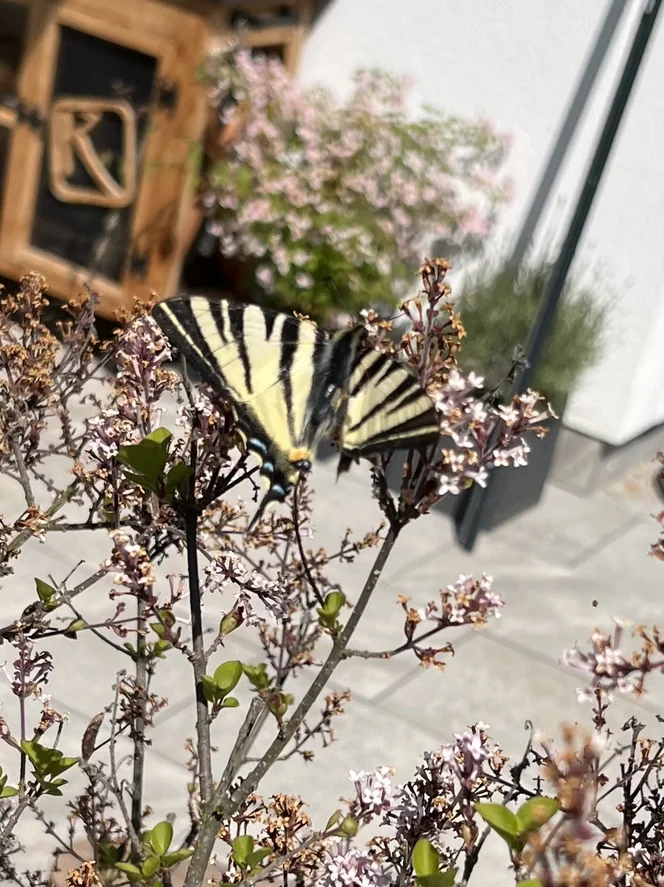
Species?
Iphiclides podalirius
